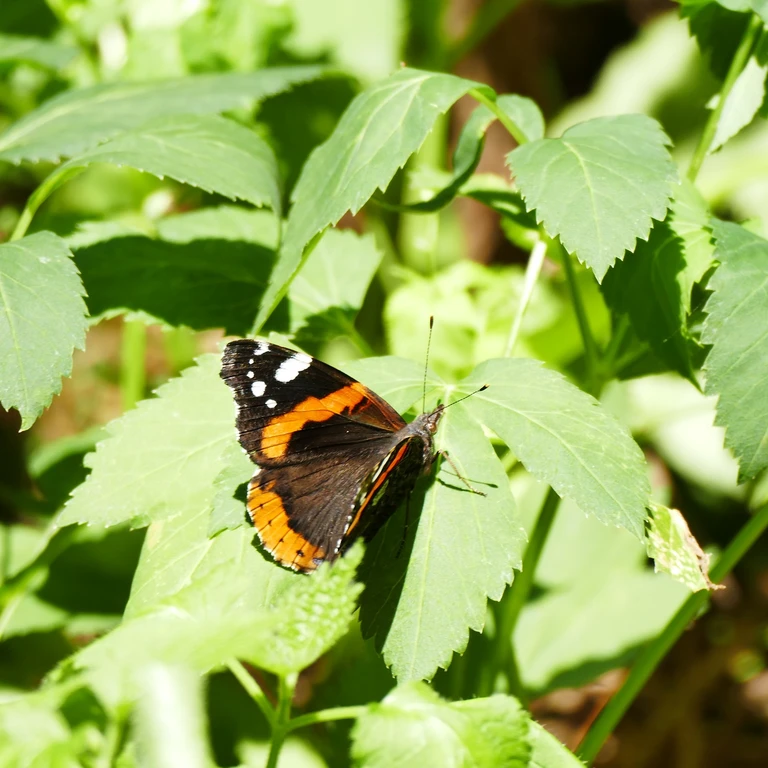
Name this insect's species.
Vanessa atalanta
